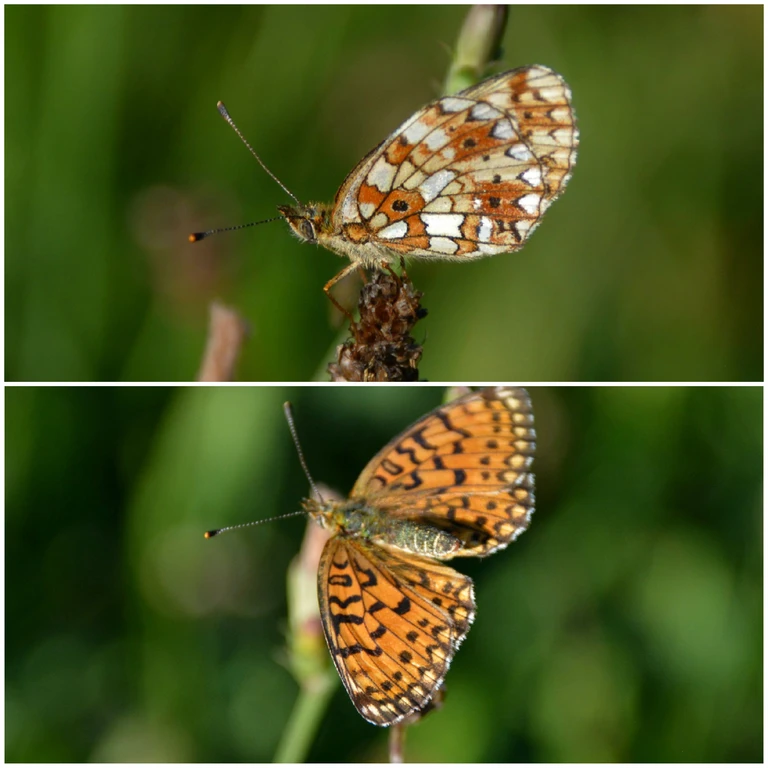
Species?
Boloria selene
